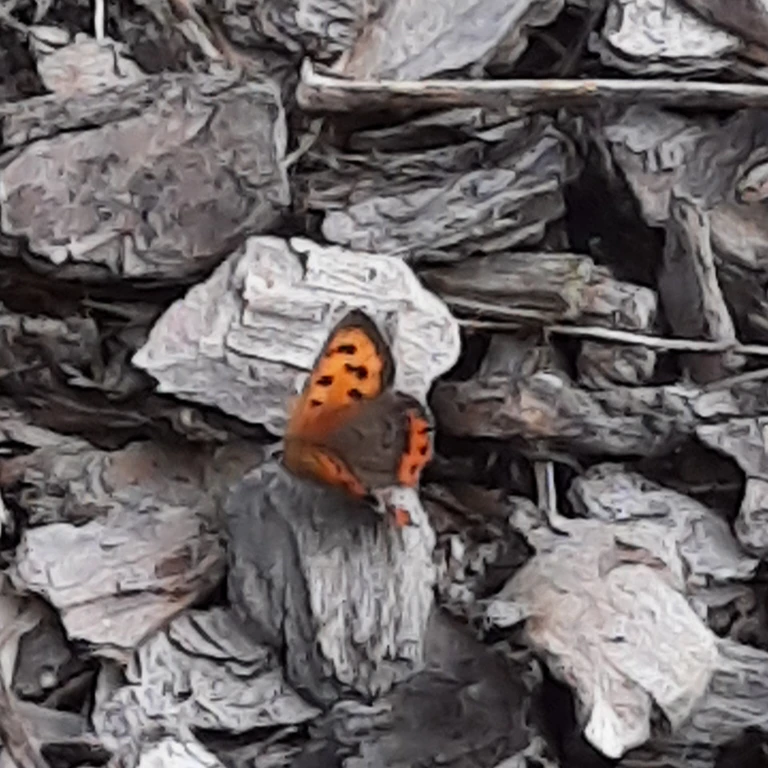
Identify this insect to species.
Lycaena phlaeas
